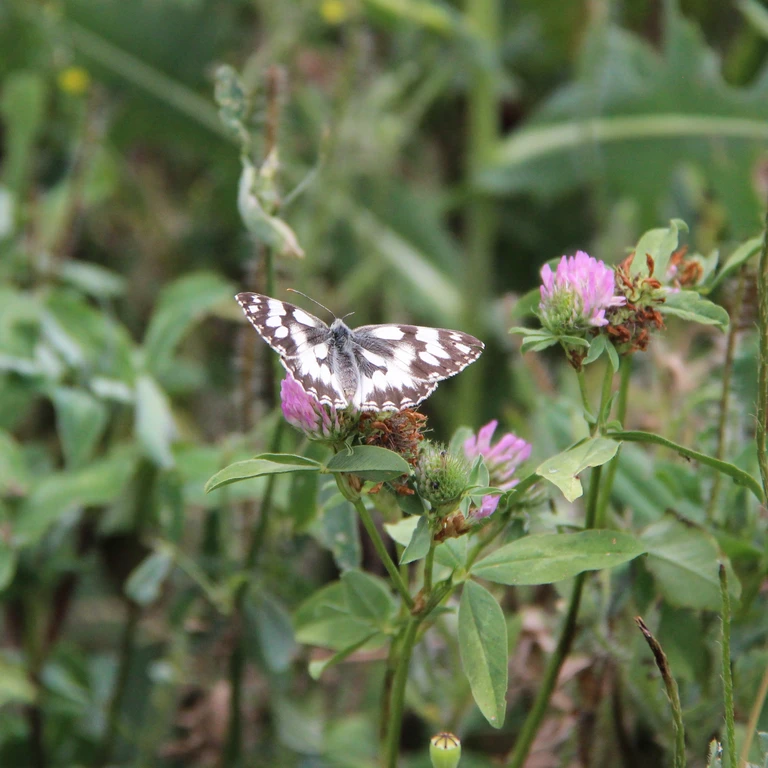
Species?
Melanargia galathea
